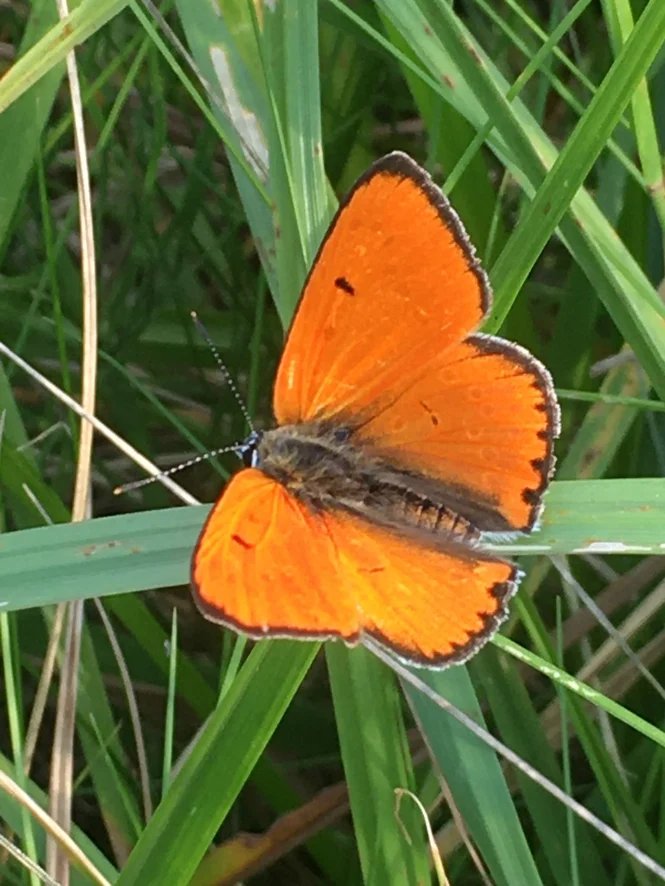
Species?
Lycaena dispar
